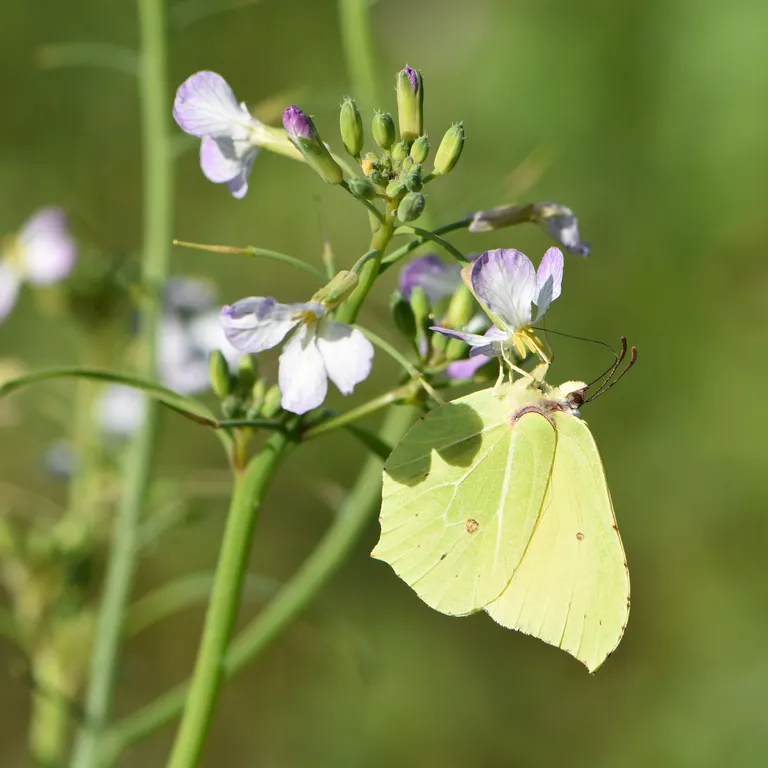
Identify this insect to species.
Gonepteryx rhamni
